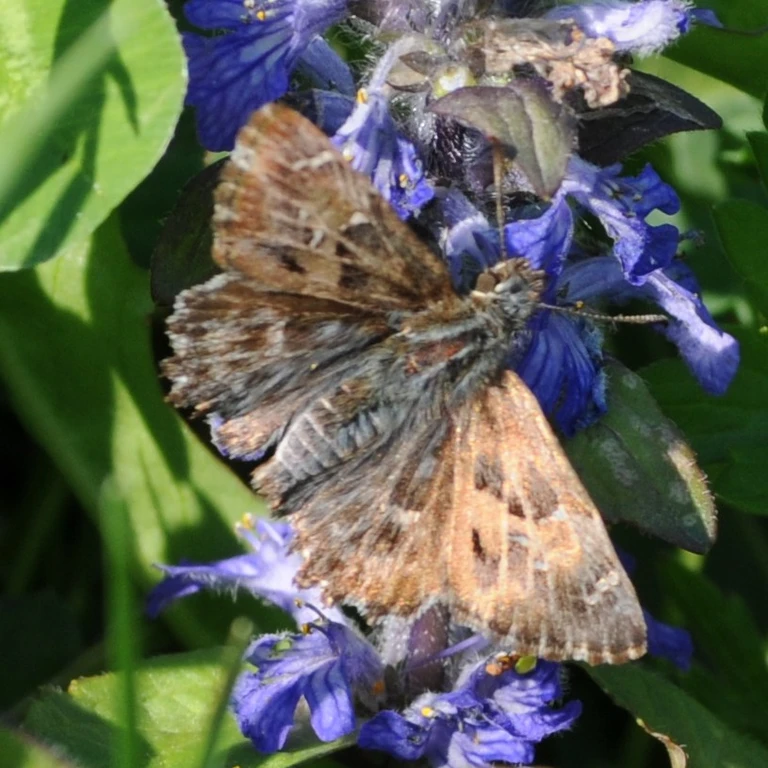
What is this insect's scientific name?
Carcharodus alceae
